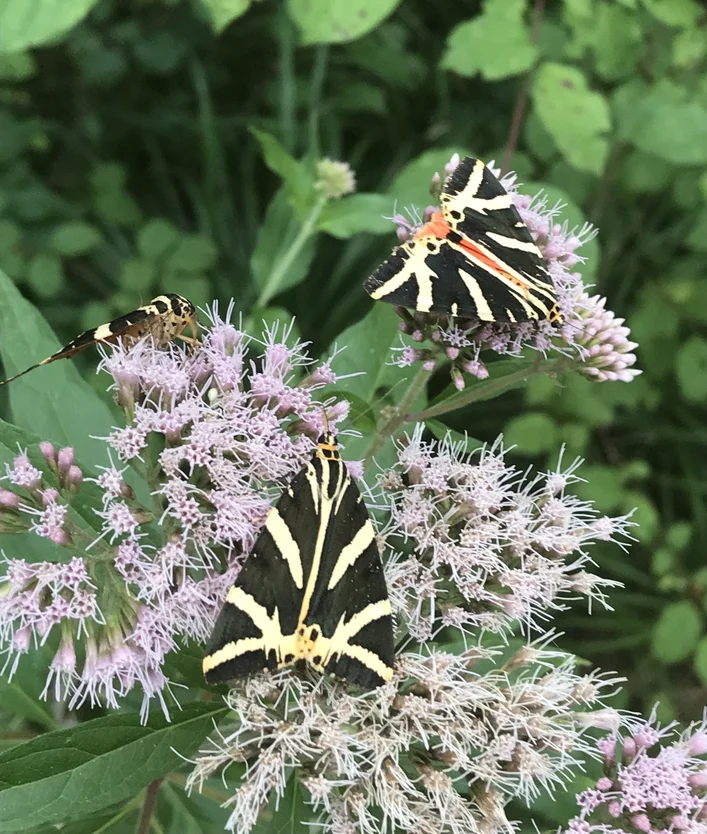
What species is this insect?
Euplagia quadripunctaria
